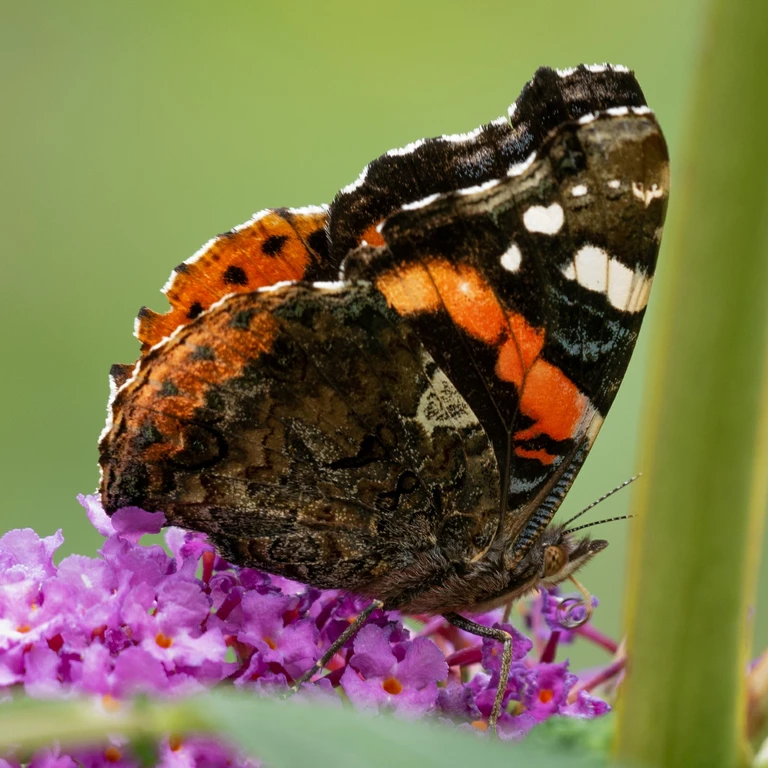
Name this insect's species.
Vanessa atalanta
